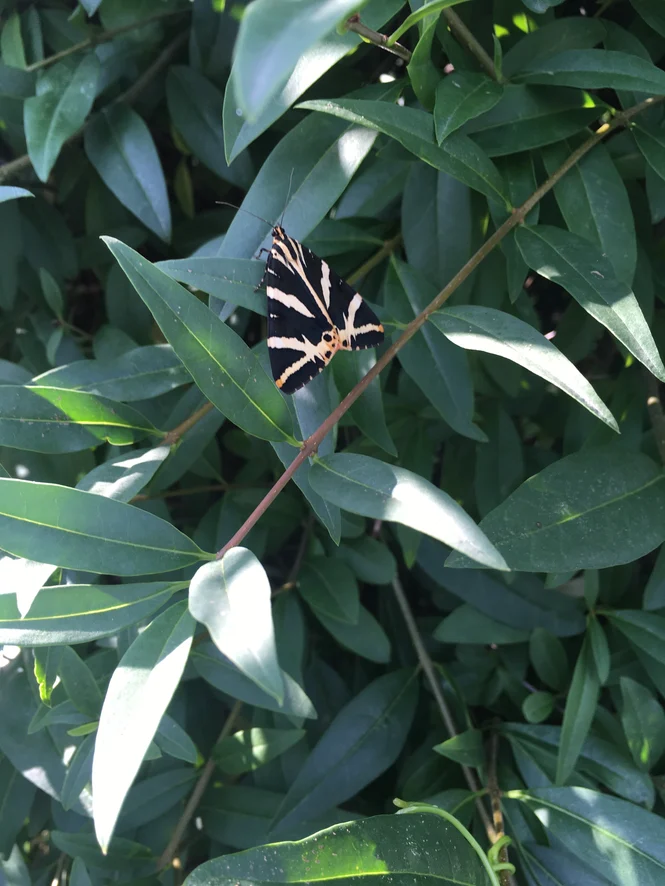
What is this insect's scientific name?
Euplagia quadripunctaria
